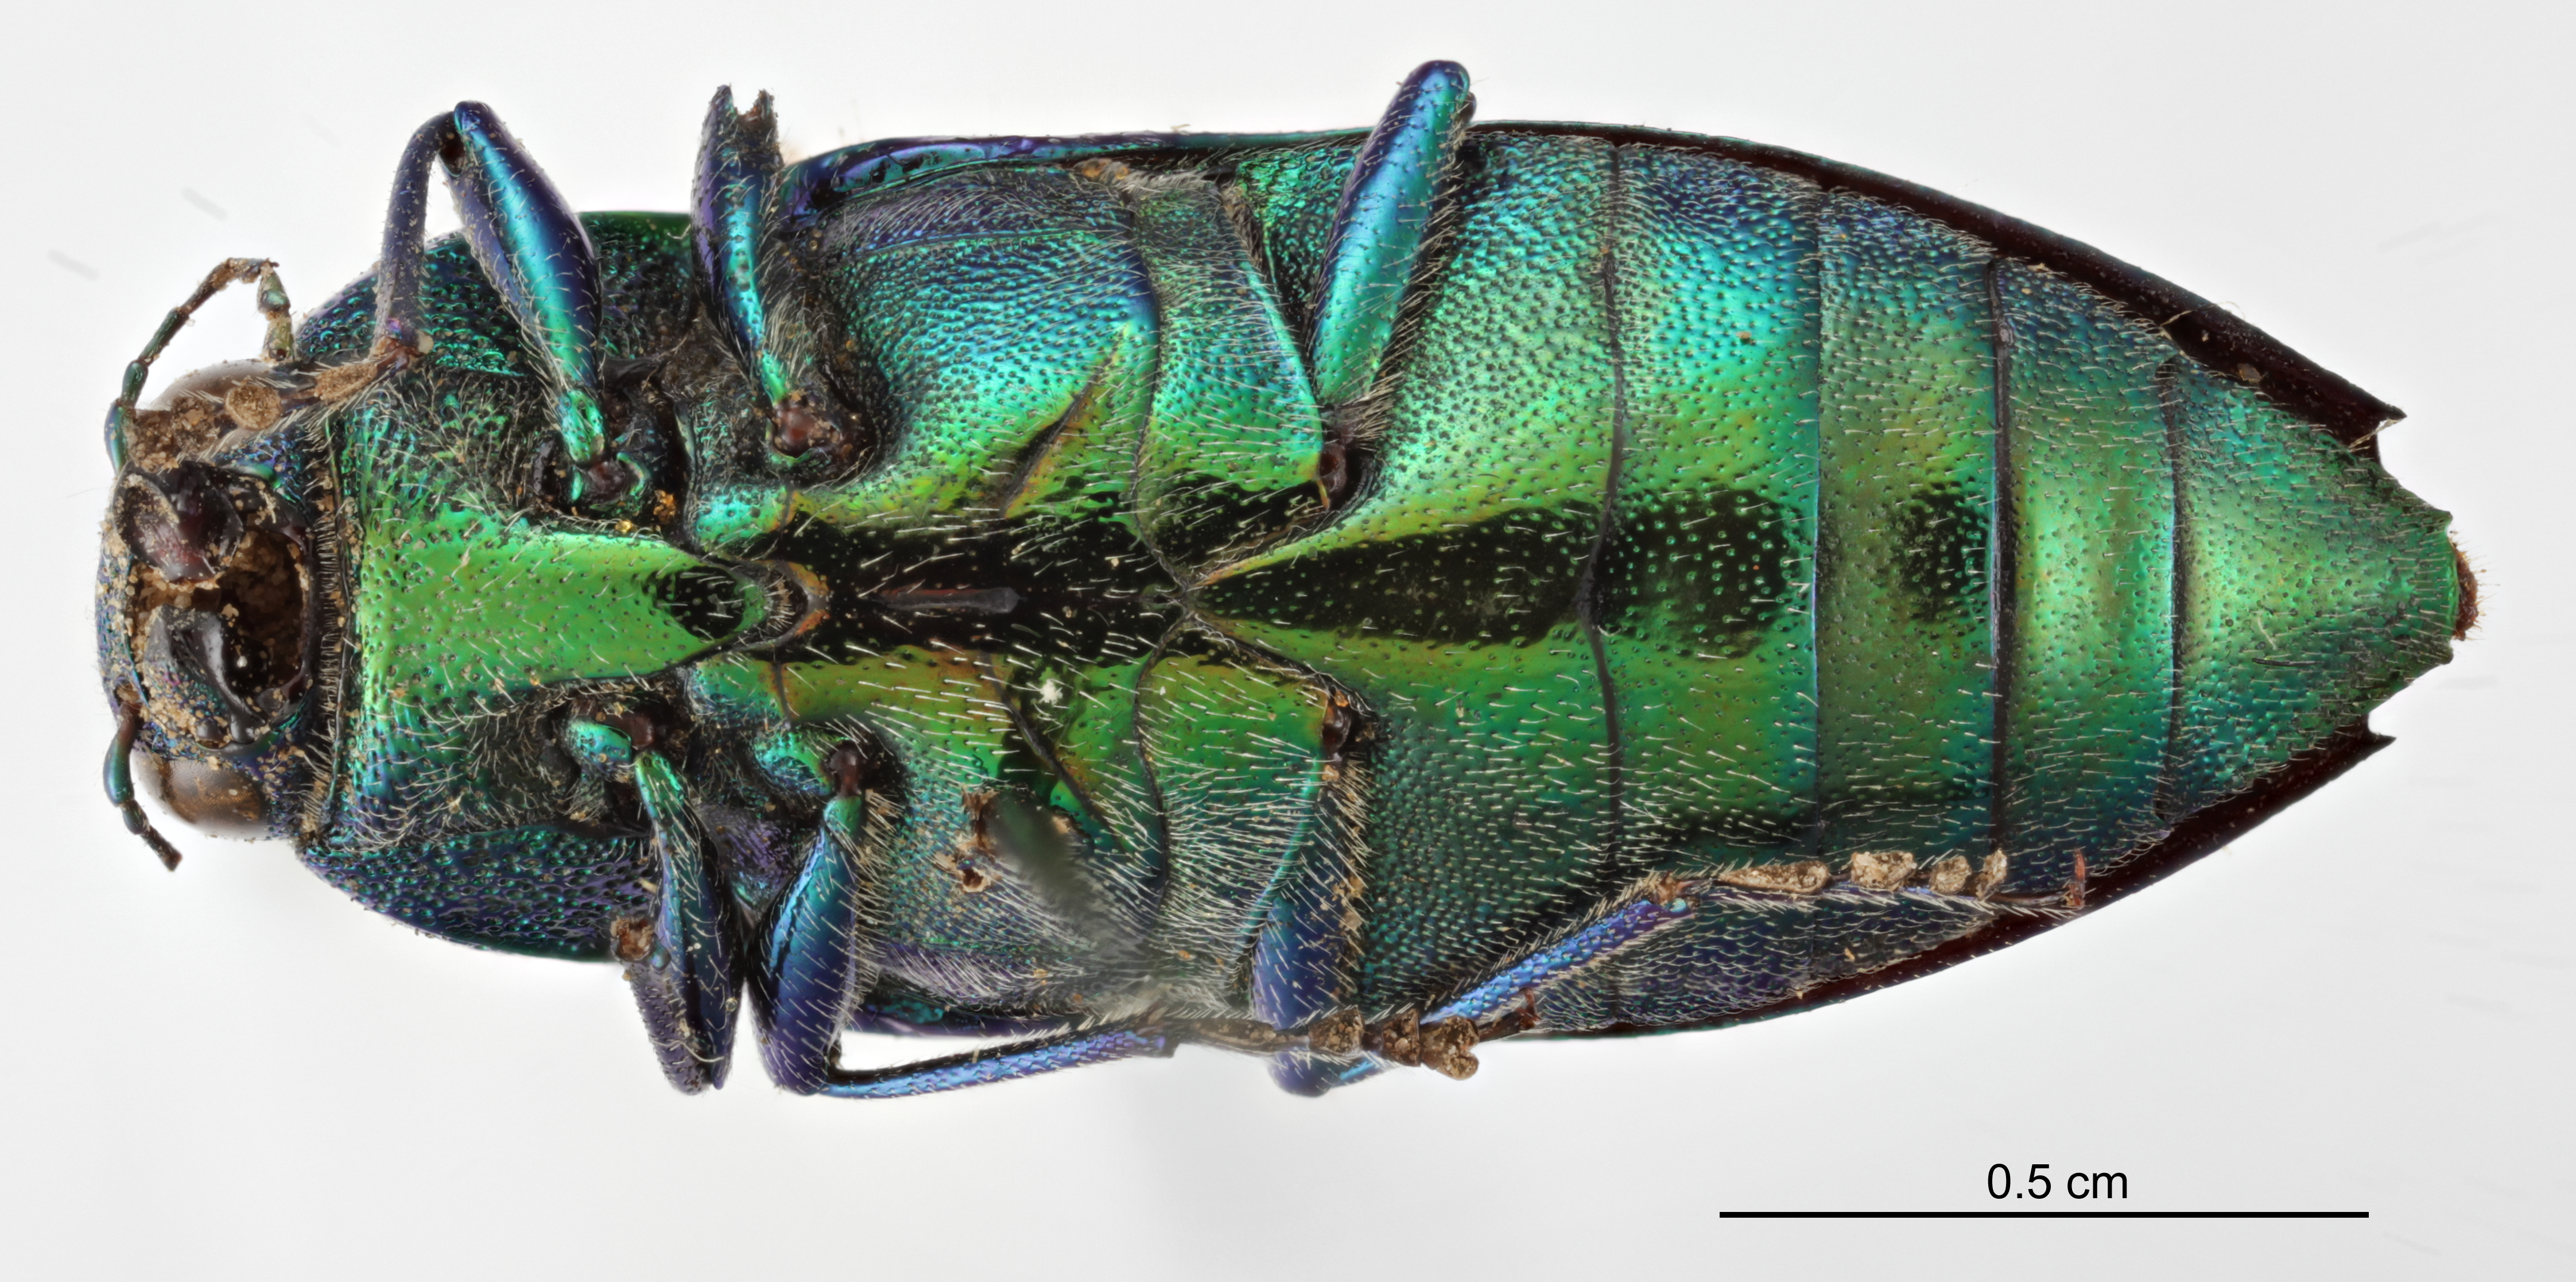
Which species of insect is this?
Buprestis fasciata
